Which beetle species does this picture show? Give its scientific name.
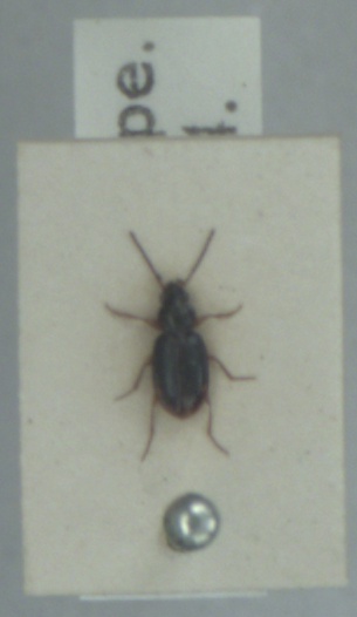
Bembidion assimile
